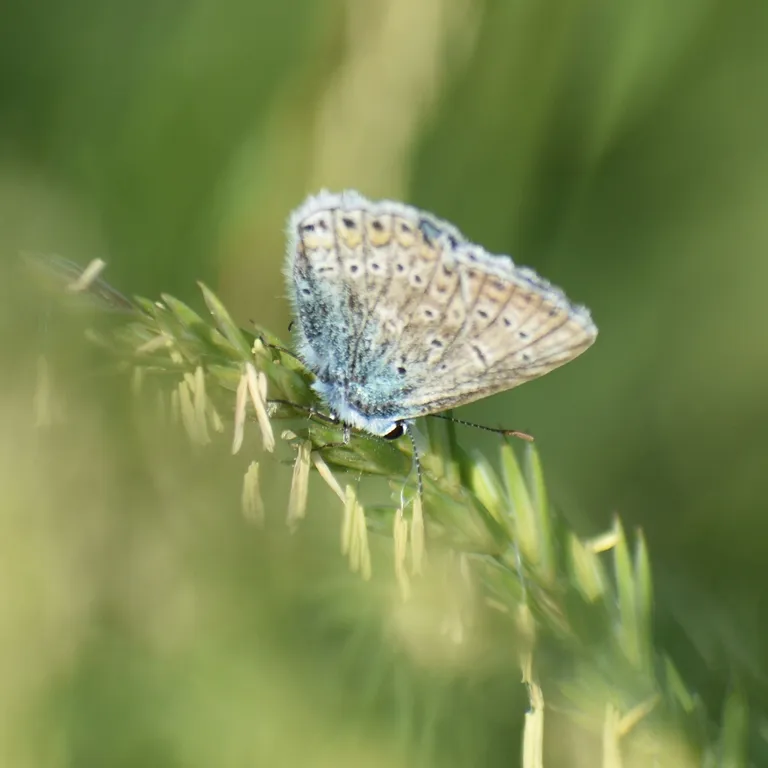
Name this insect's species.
Polyommatus icarus
